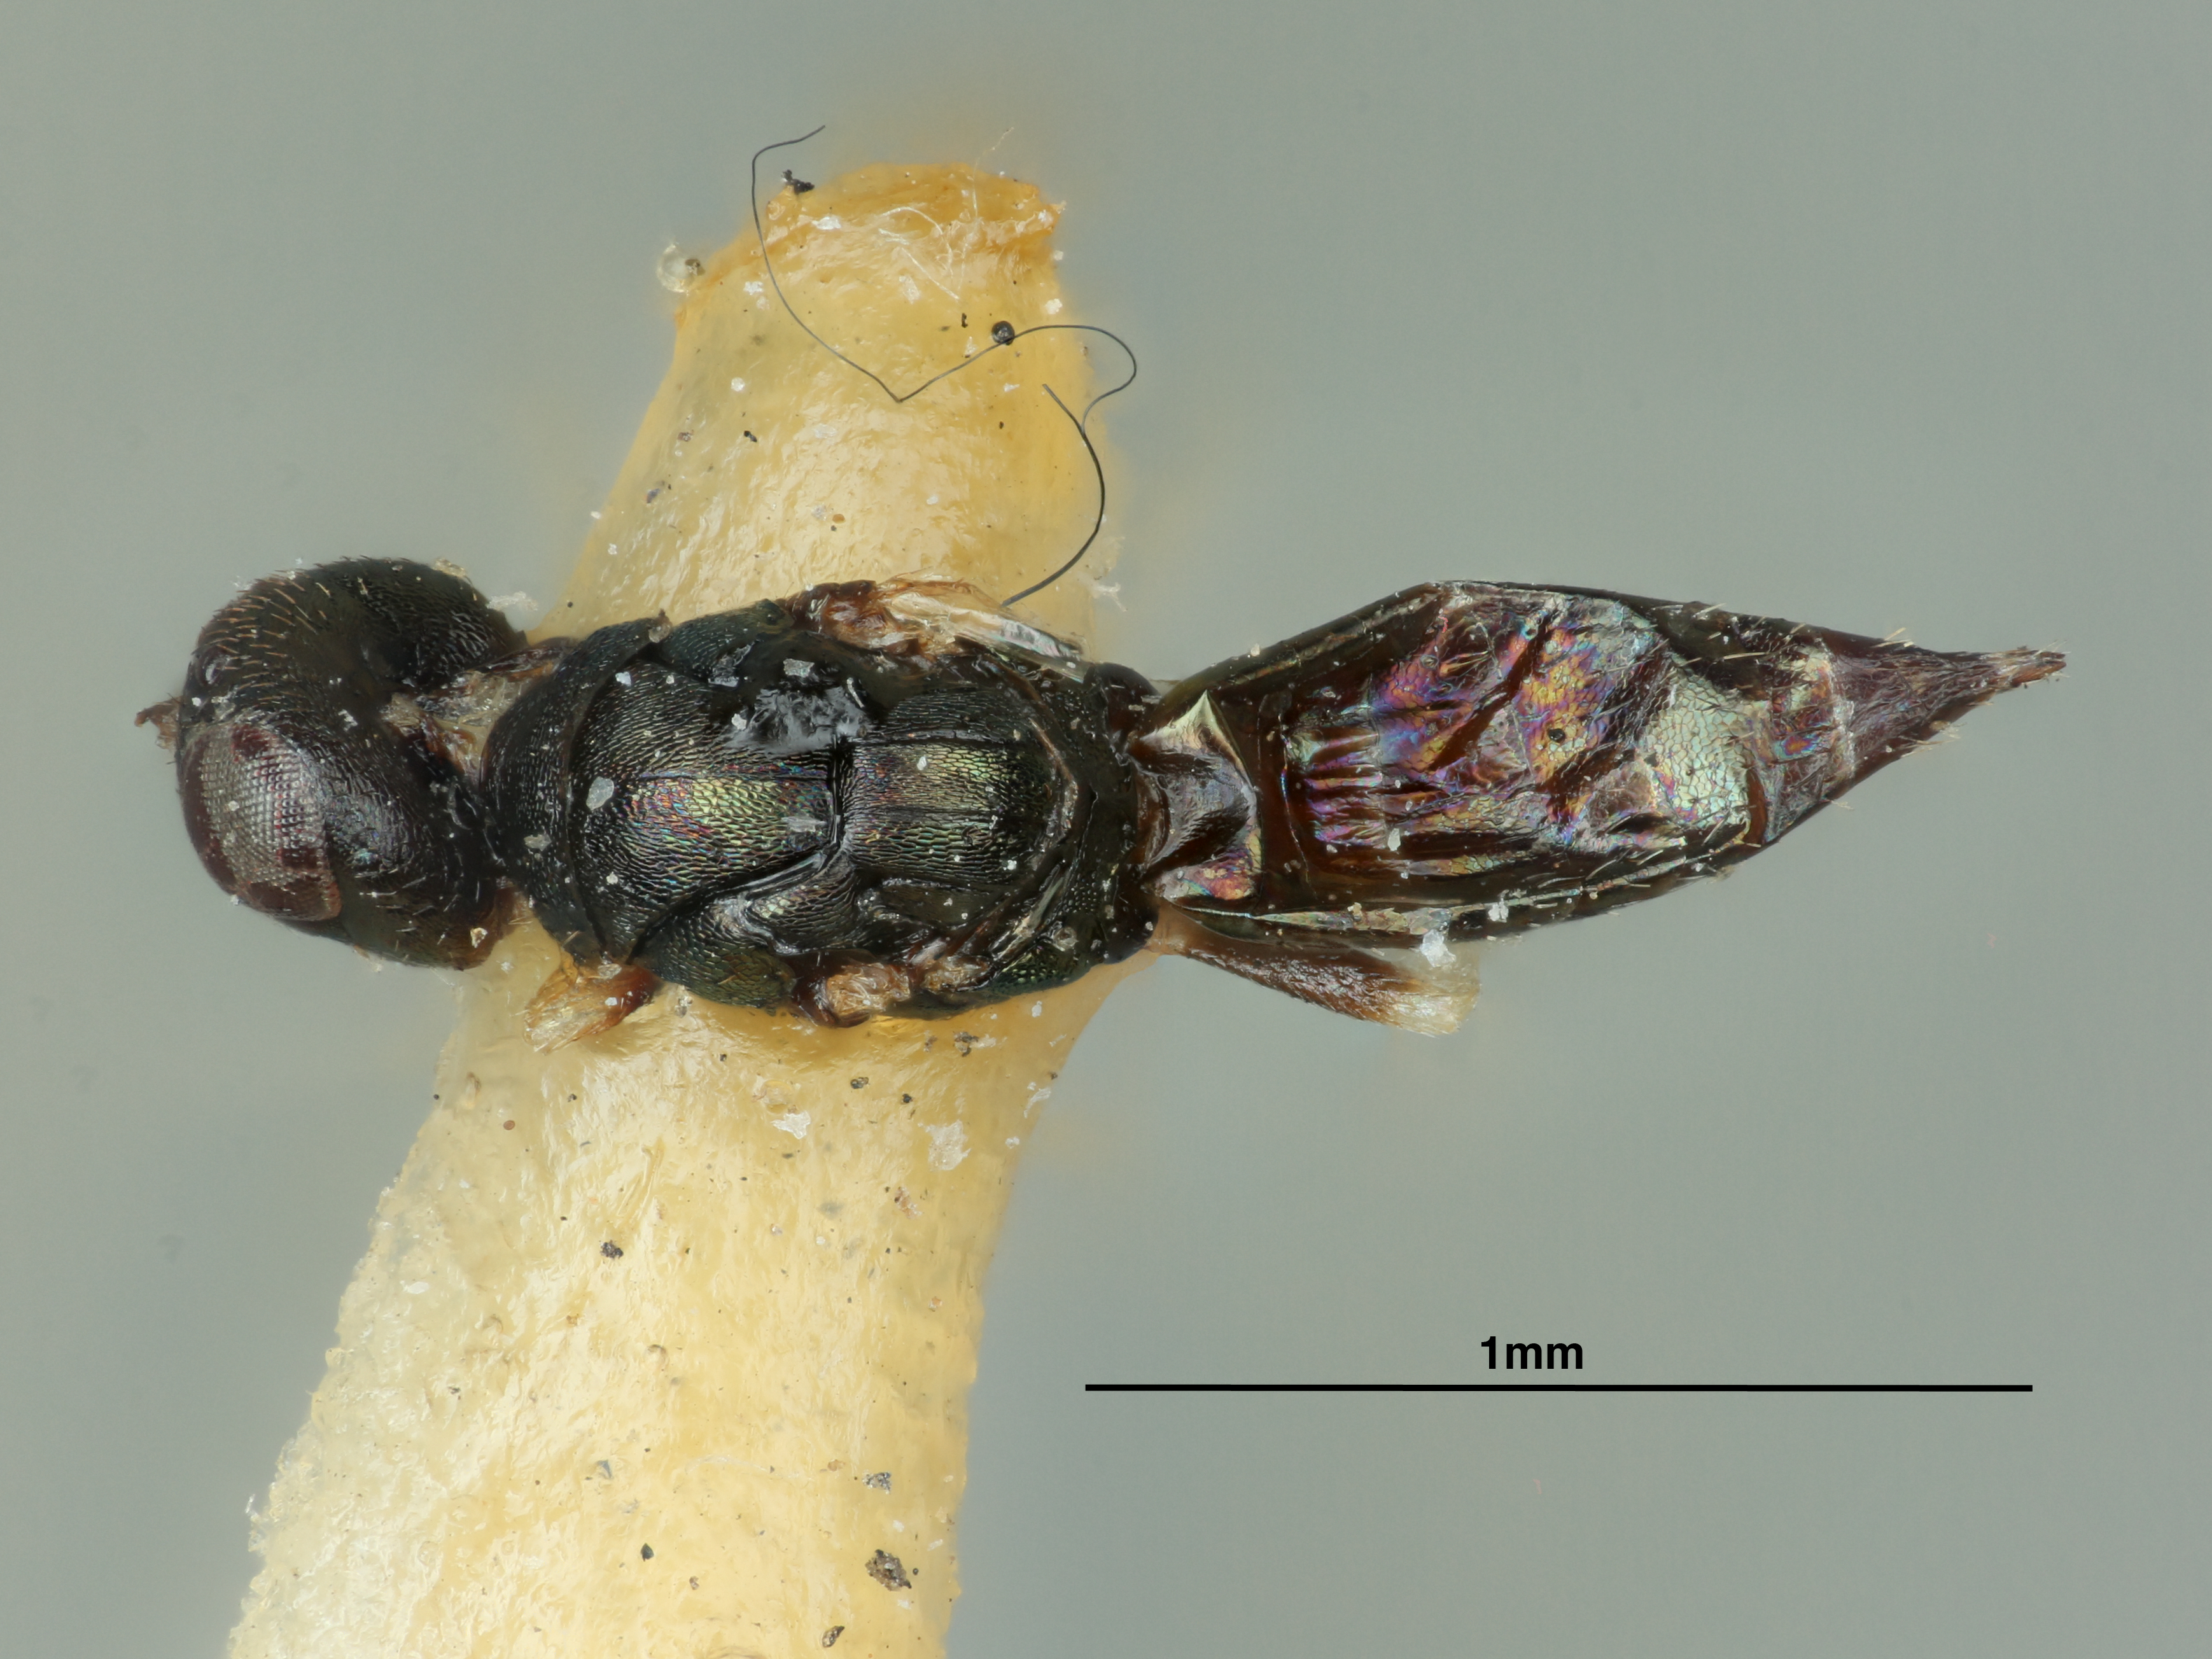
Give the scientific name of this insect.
Tetrastichus racemariae
